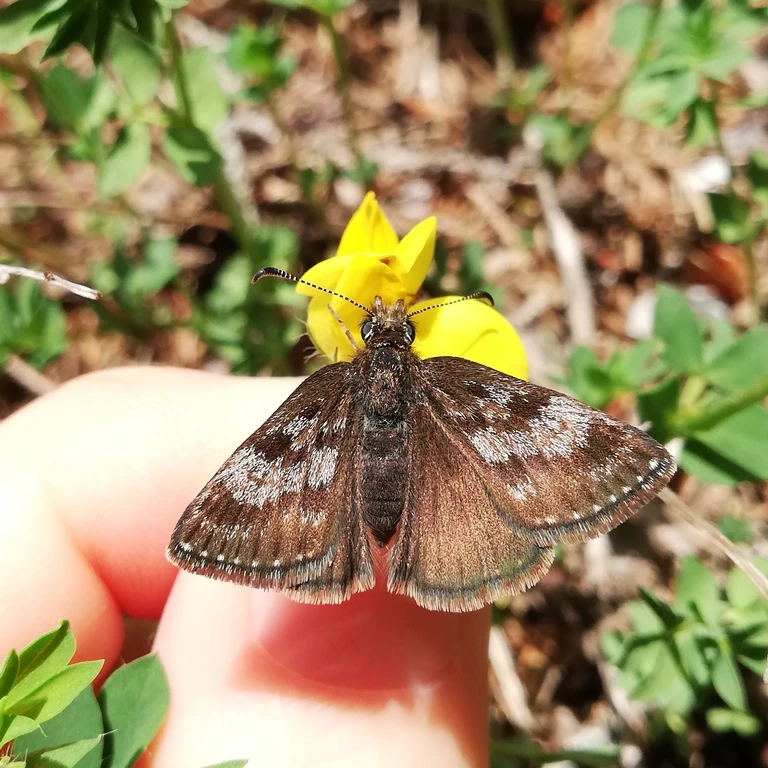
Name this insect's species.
Erynnis tages
